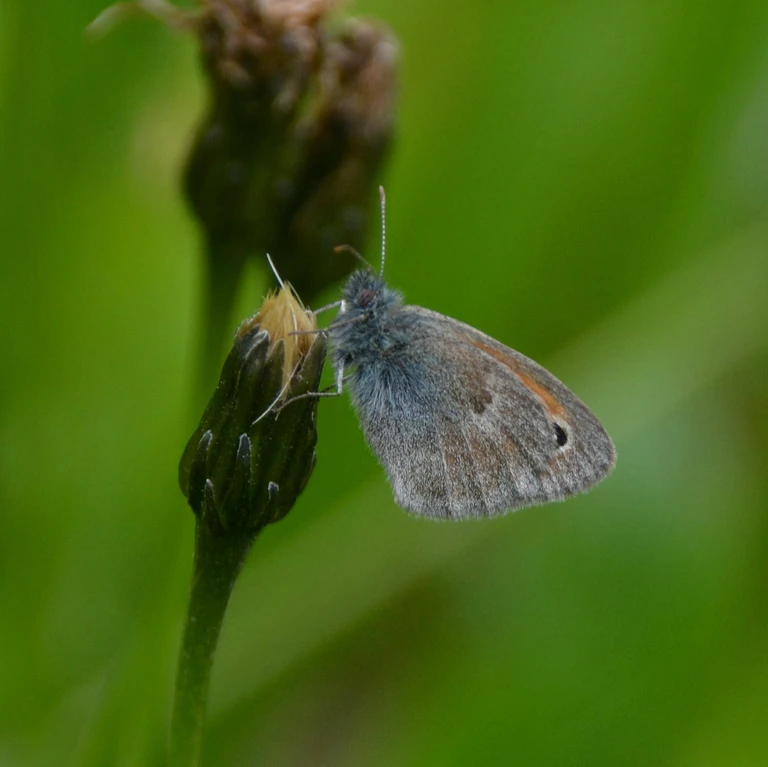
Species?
Coenonympha pamphilus
